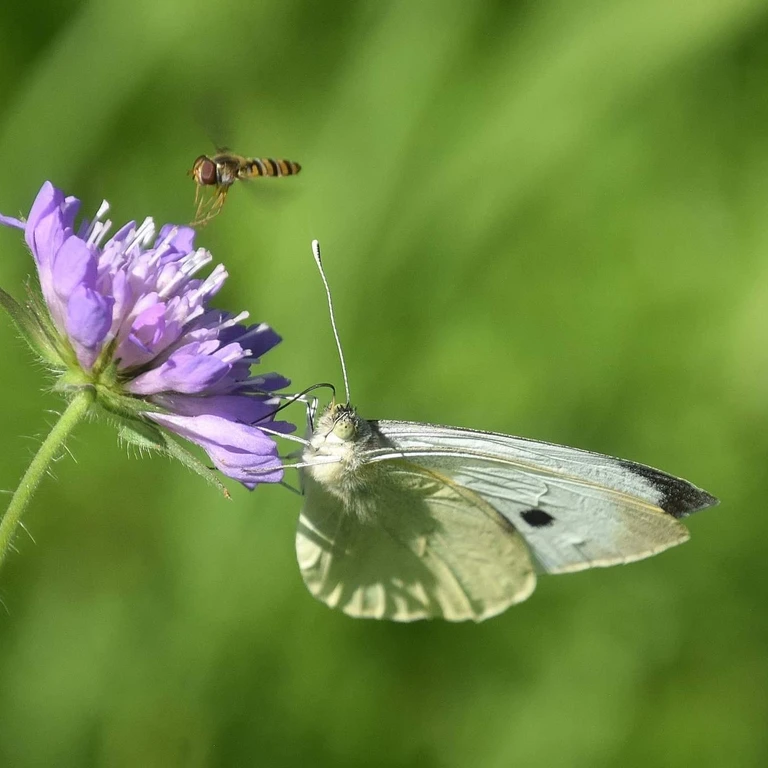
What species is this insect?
Pieris brassicae
